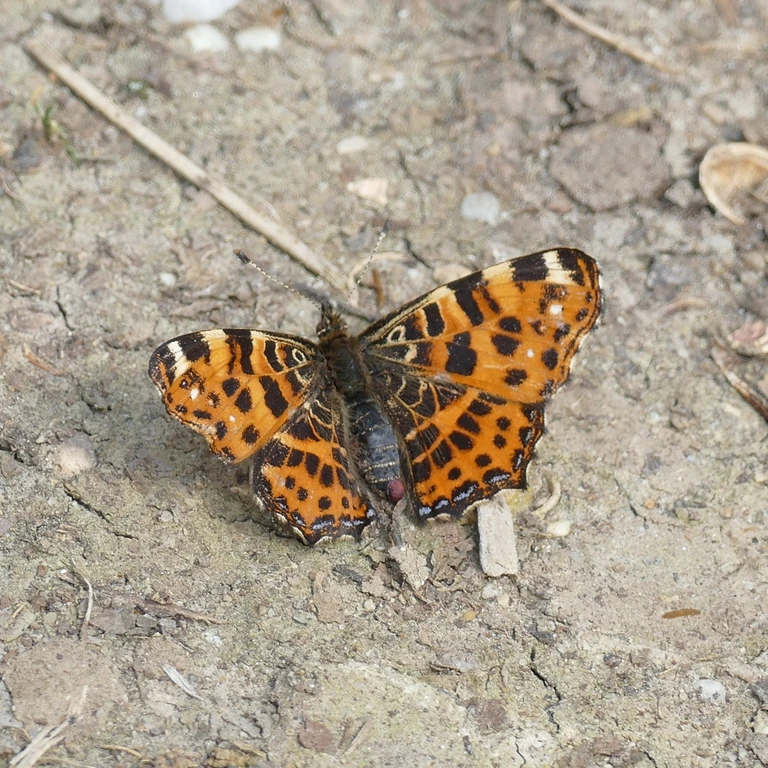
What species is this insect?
Araschnia levana
